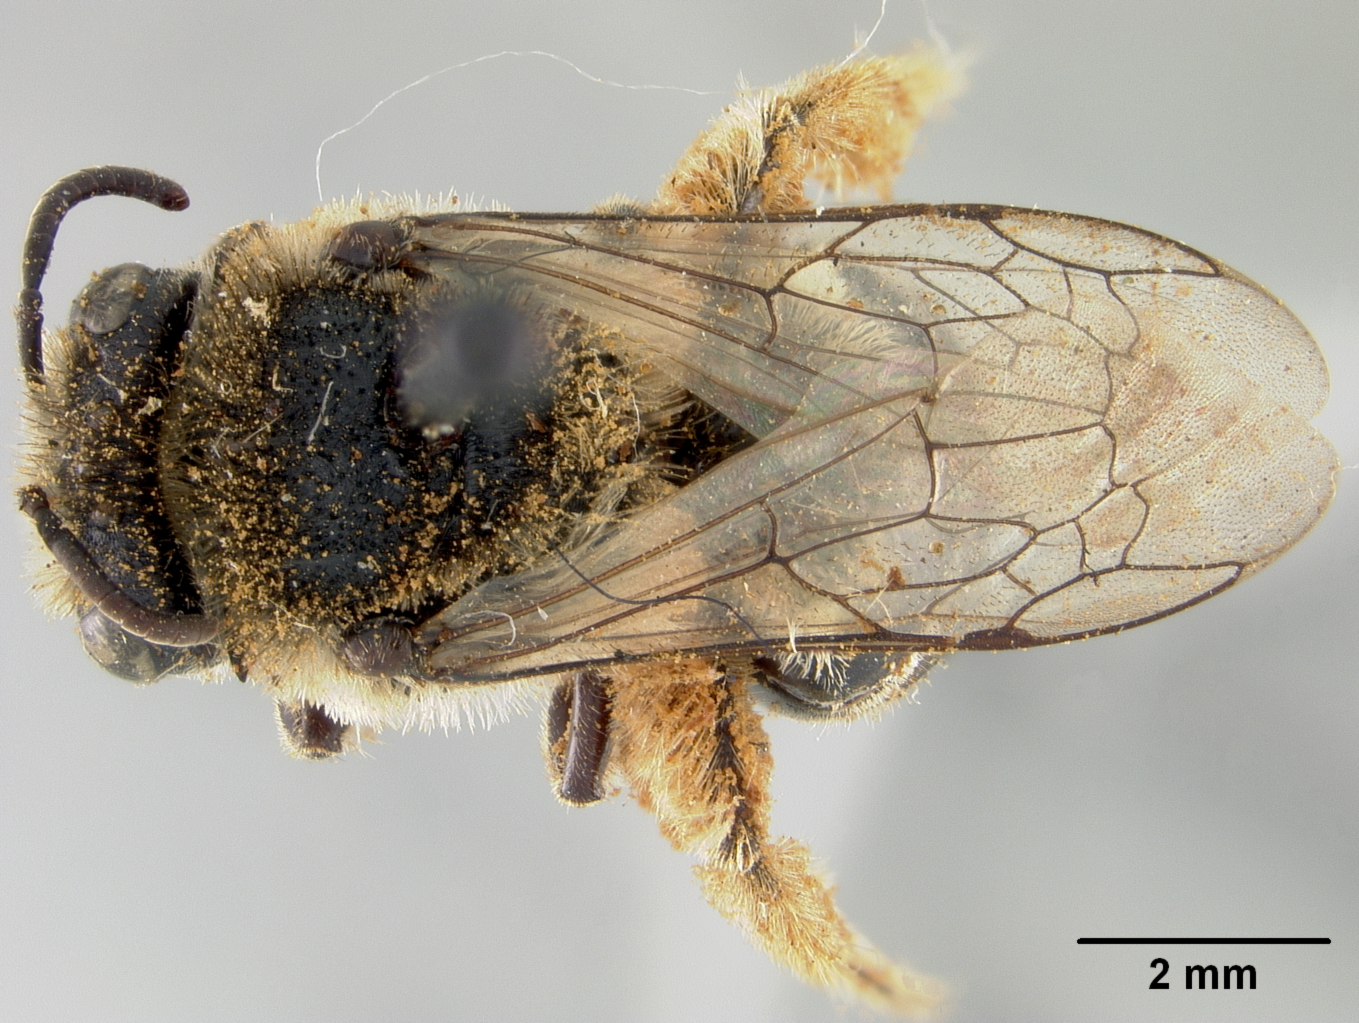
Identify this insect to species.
Colletes armatus
